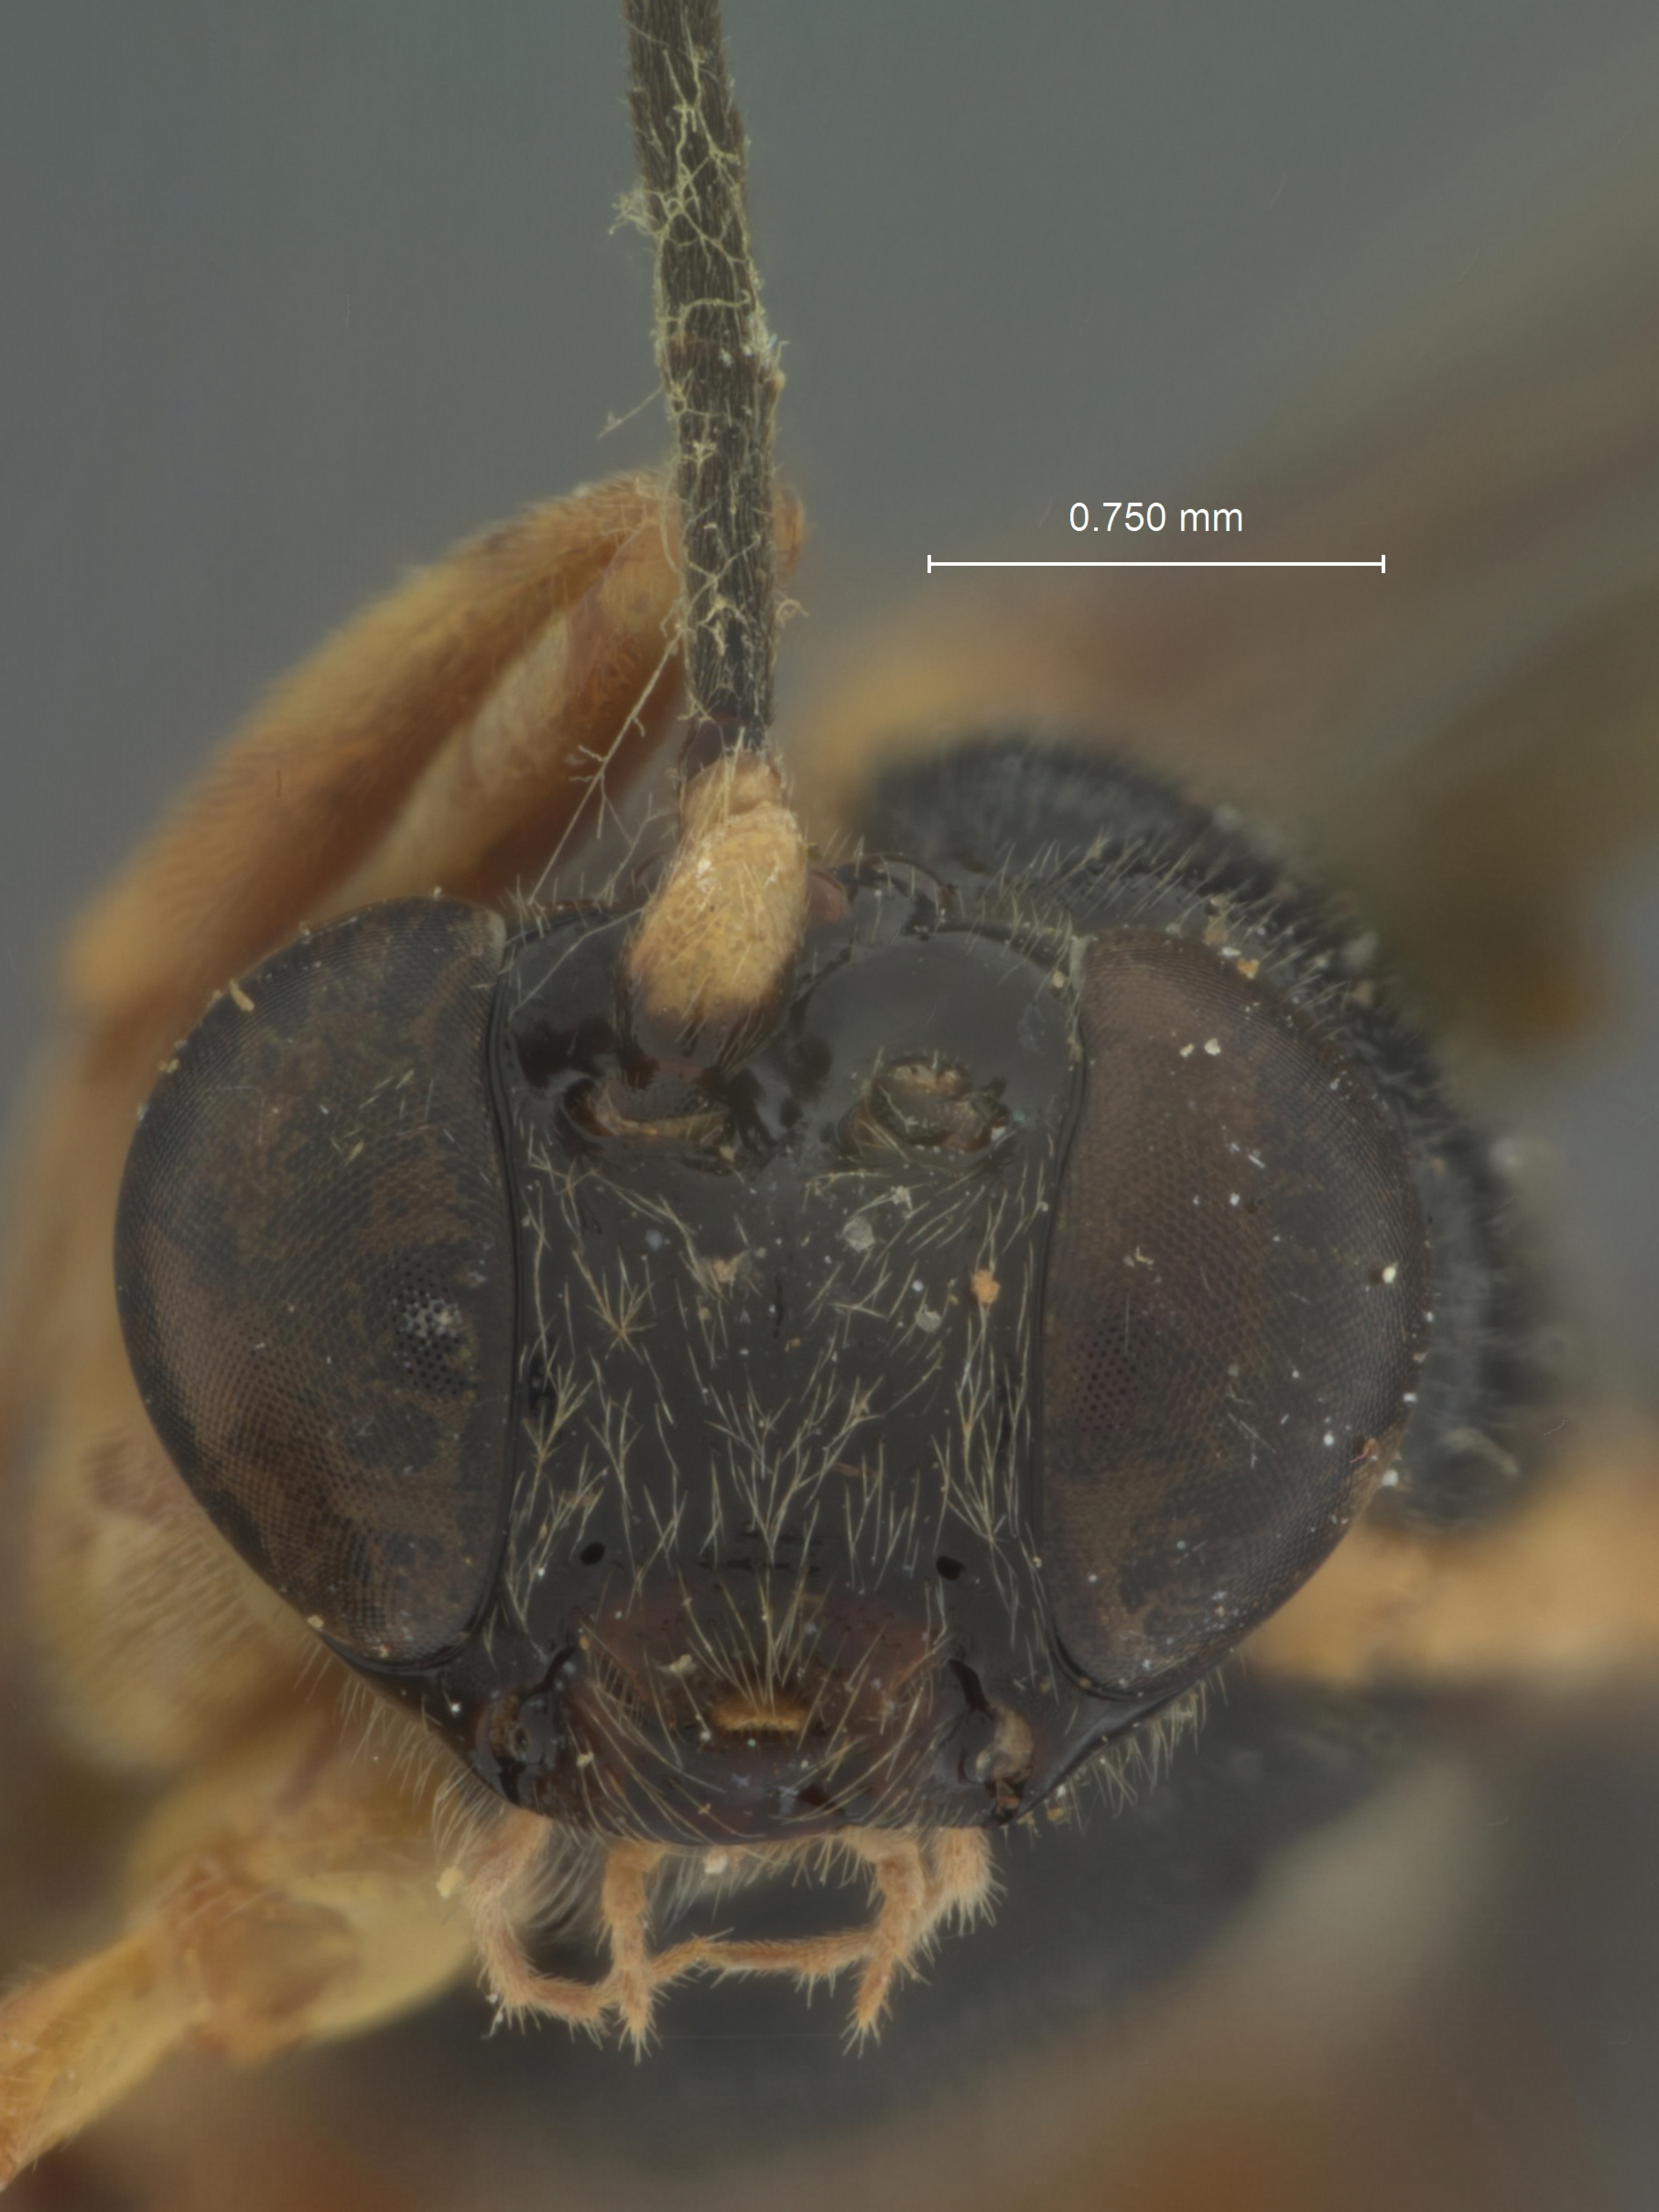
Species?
Flavopimpla balteata
